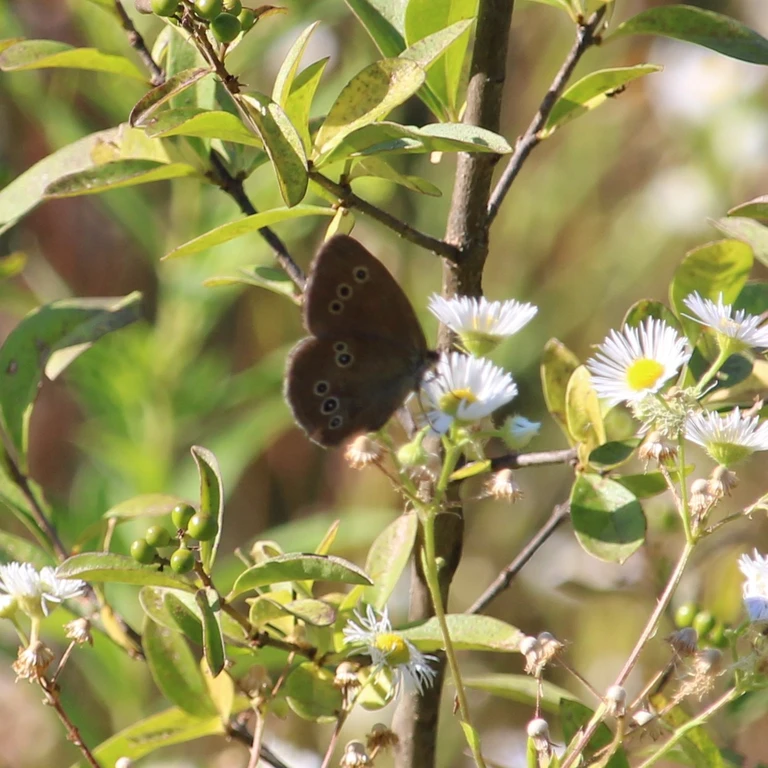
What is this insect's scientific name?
Aphantopus hyperantus
